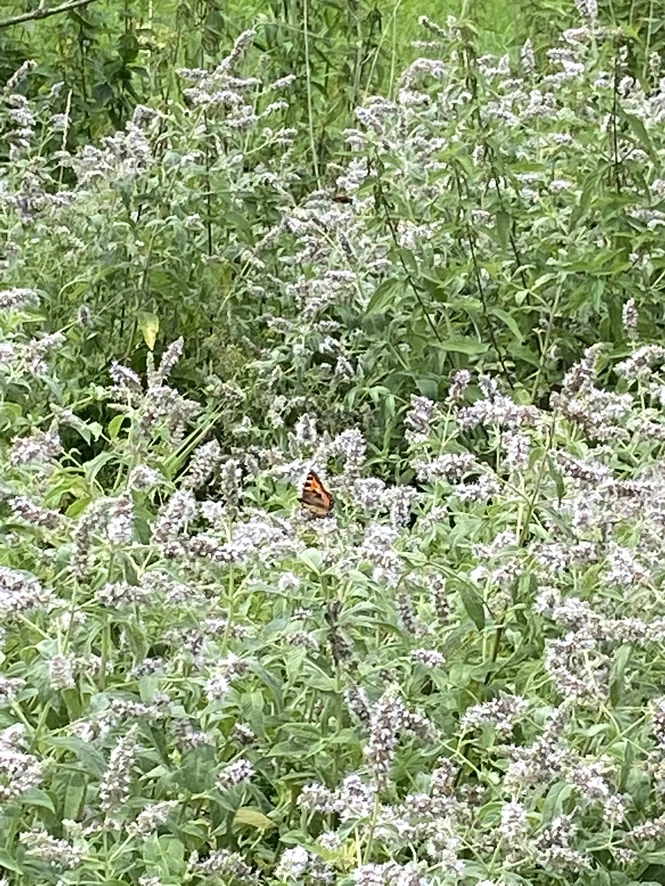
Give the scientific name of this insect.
Aglais urticae
